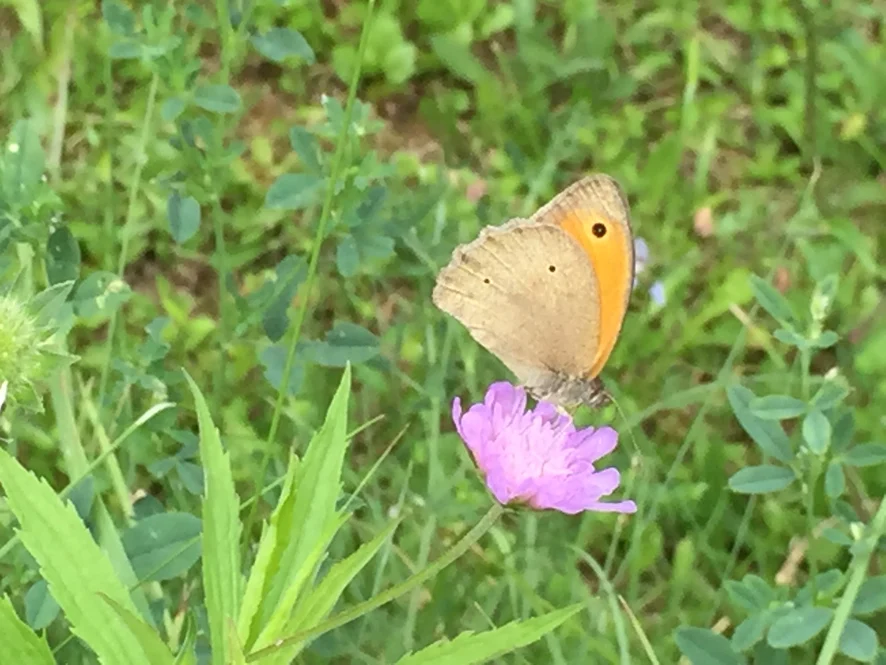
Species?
Maniola jurtina
